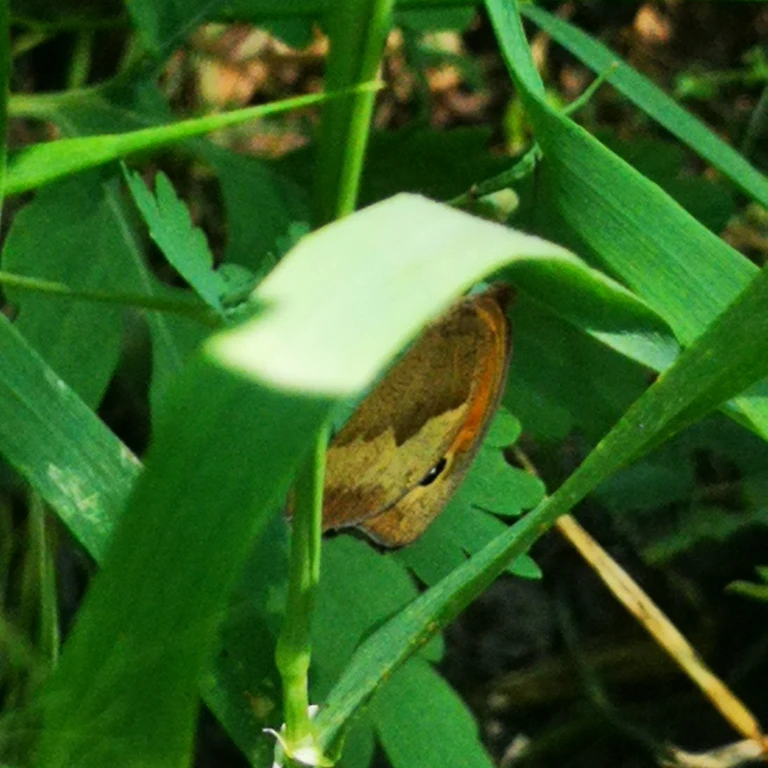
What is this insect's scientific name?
Maniola jurtina
